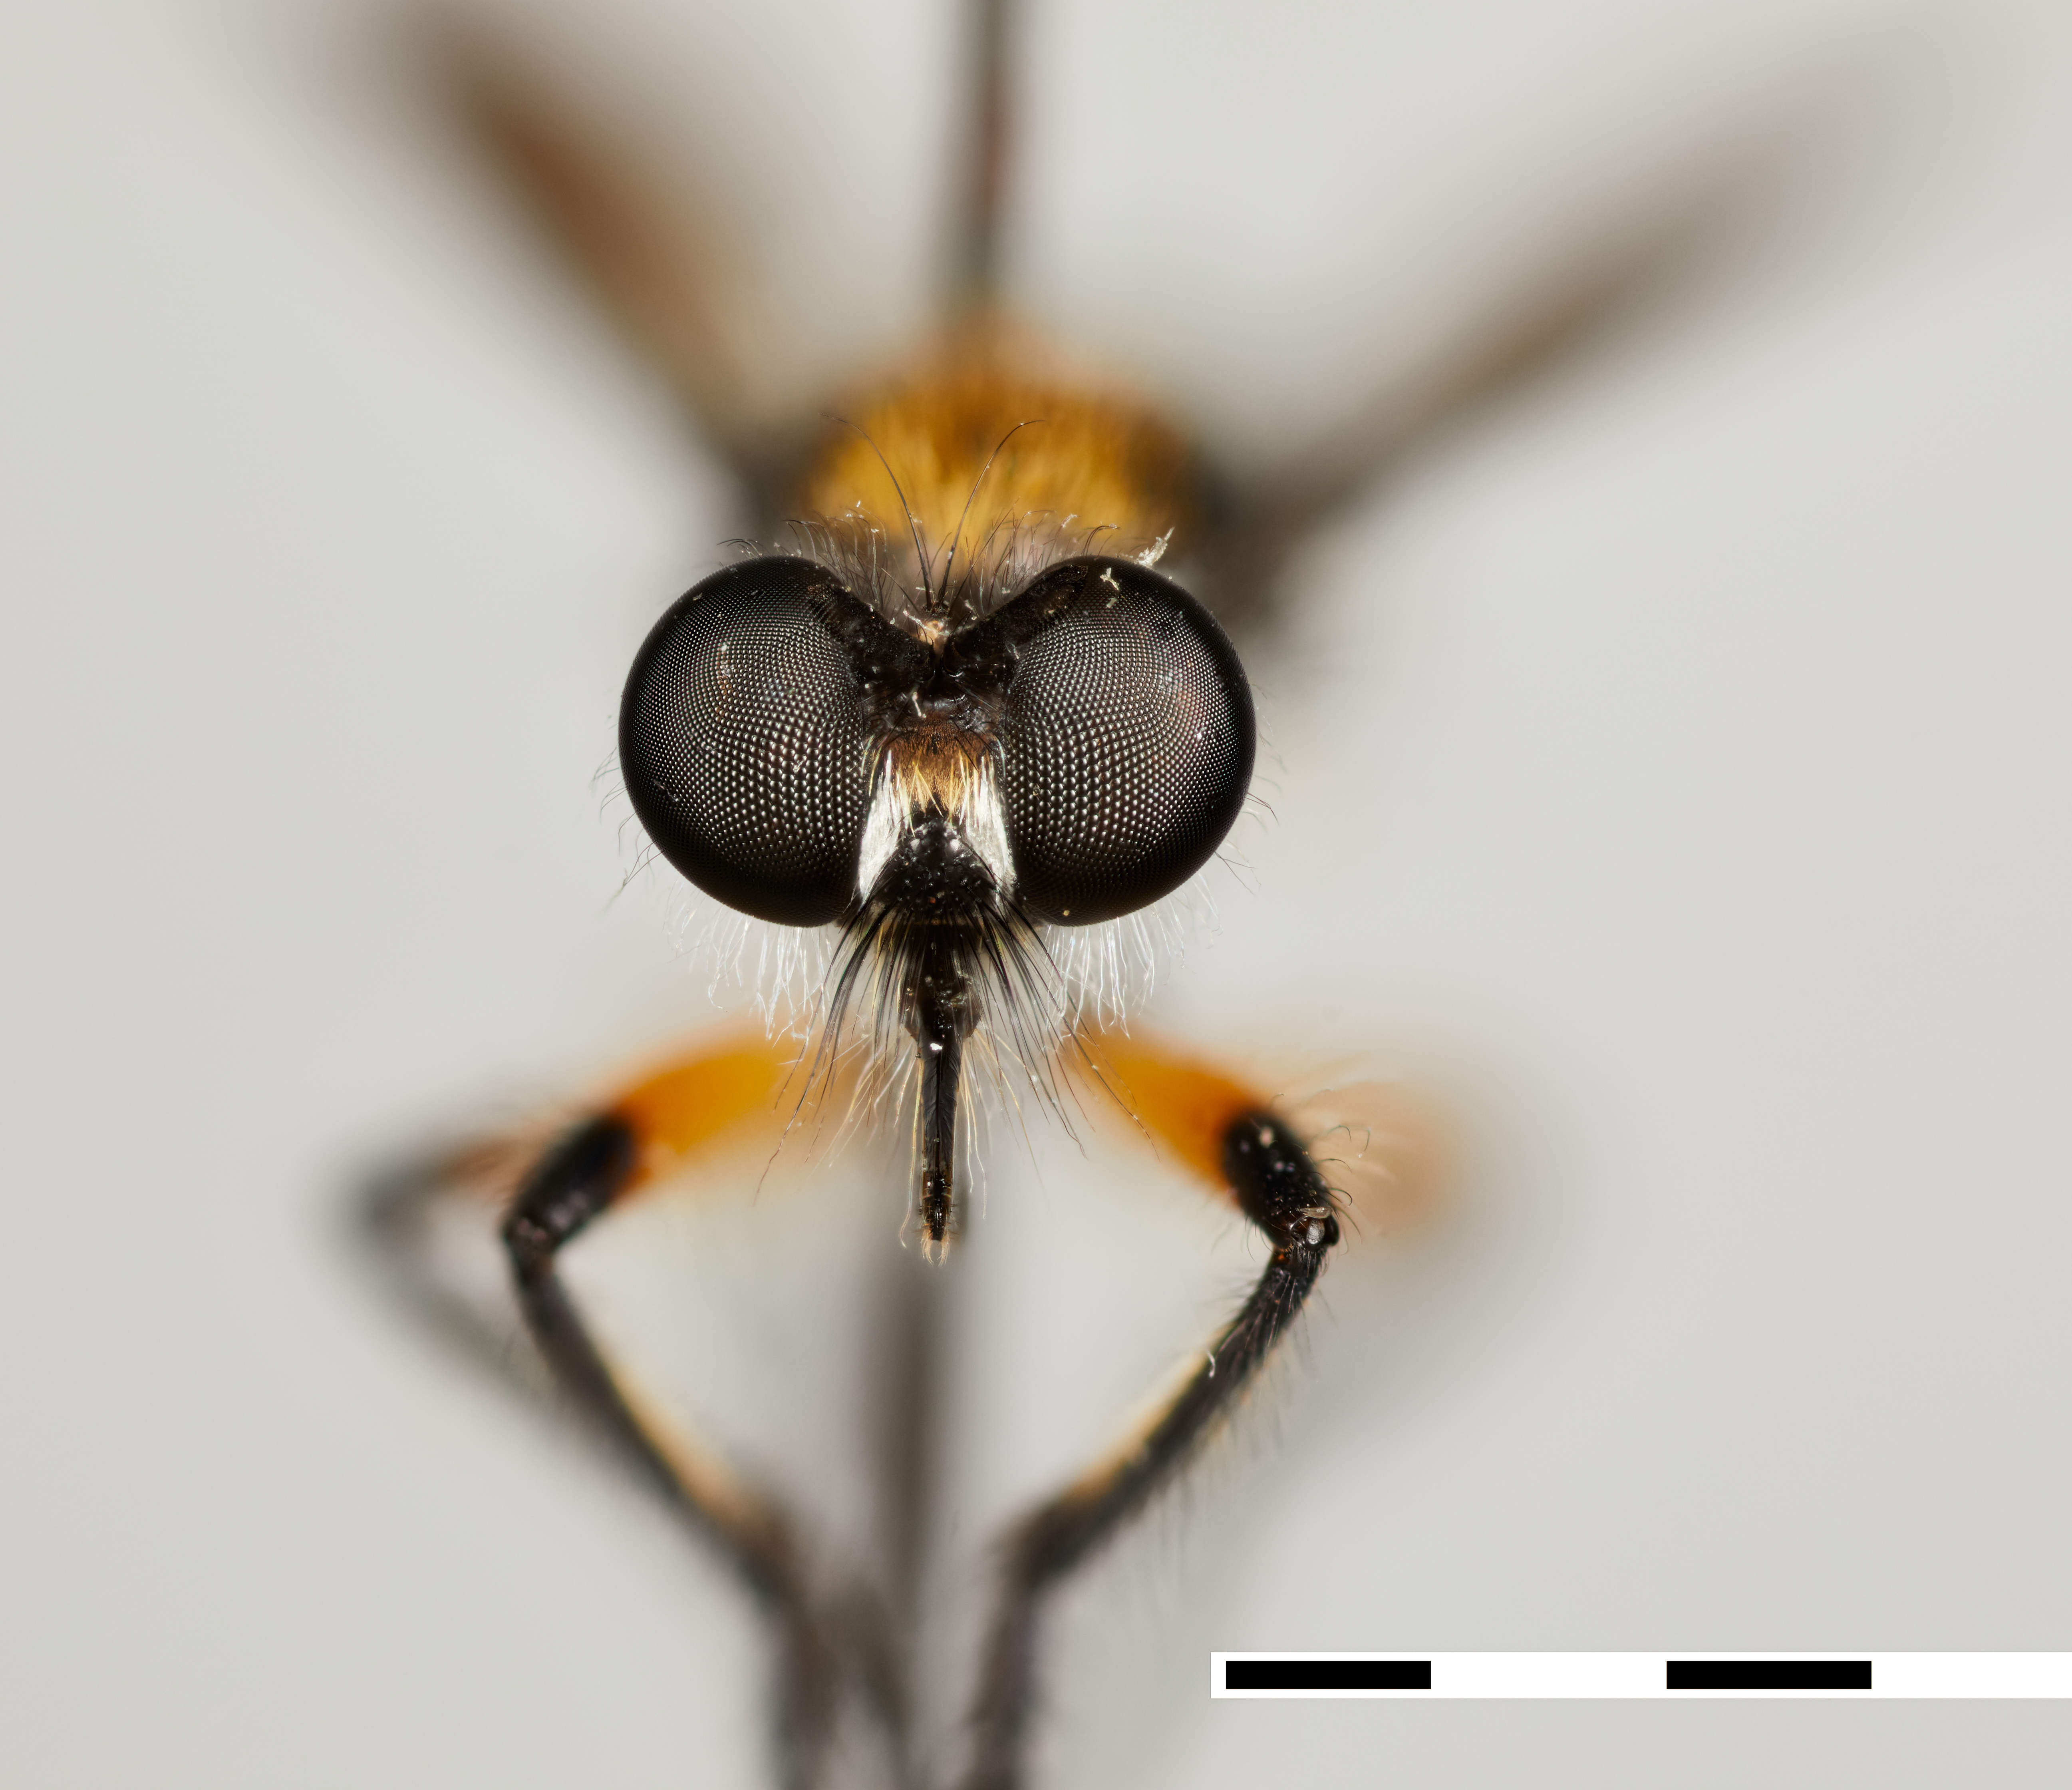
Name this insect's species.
Choerades bella
